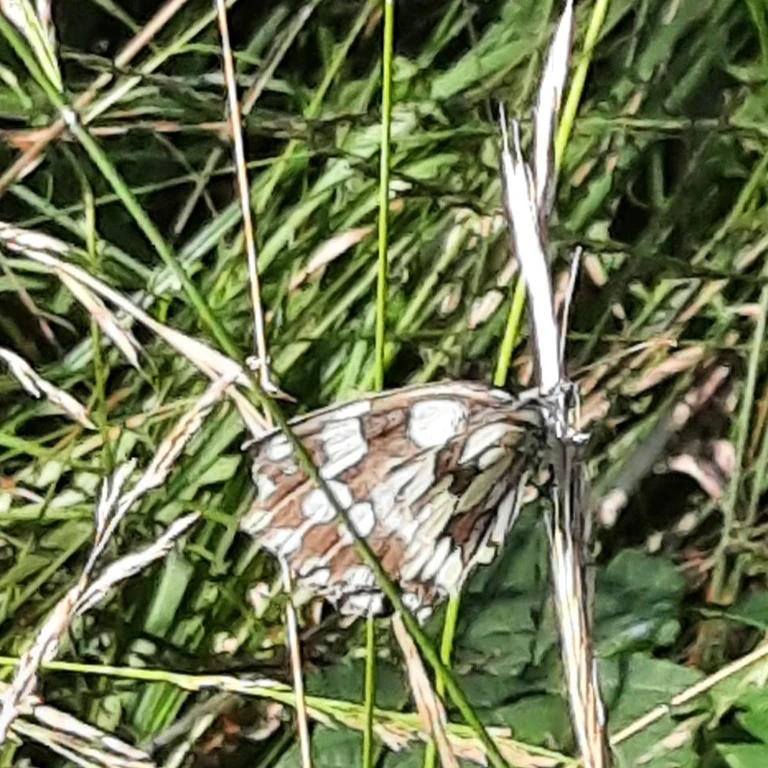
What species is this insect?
Melanargia galathea
